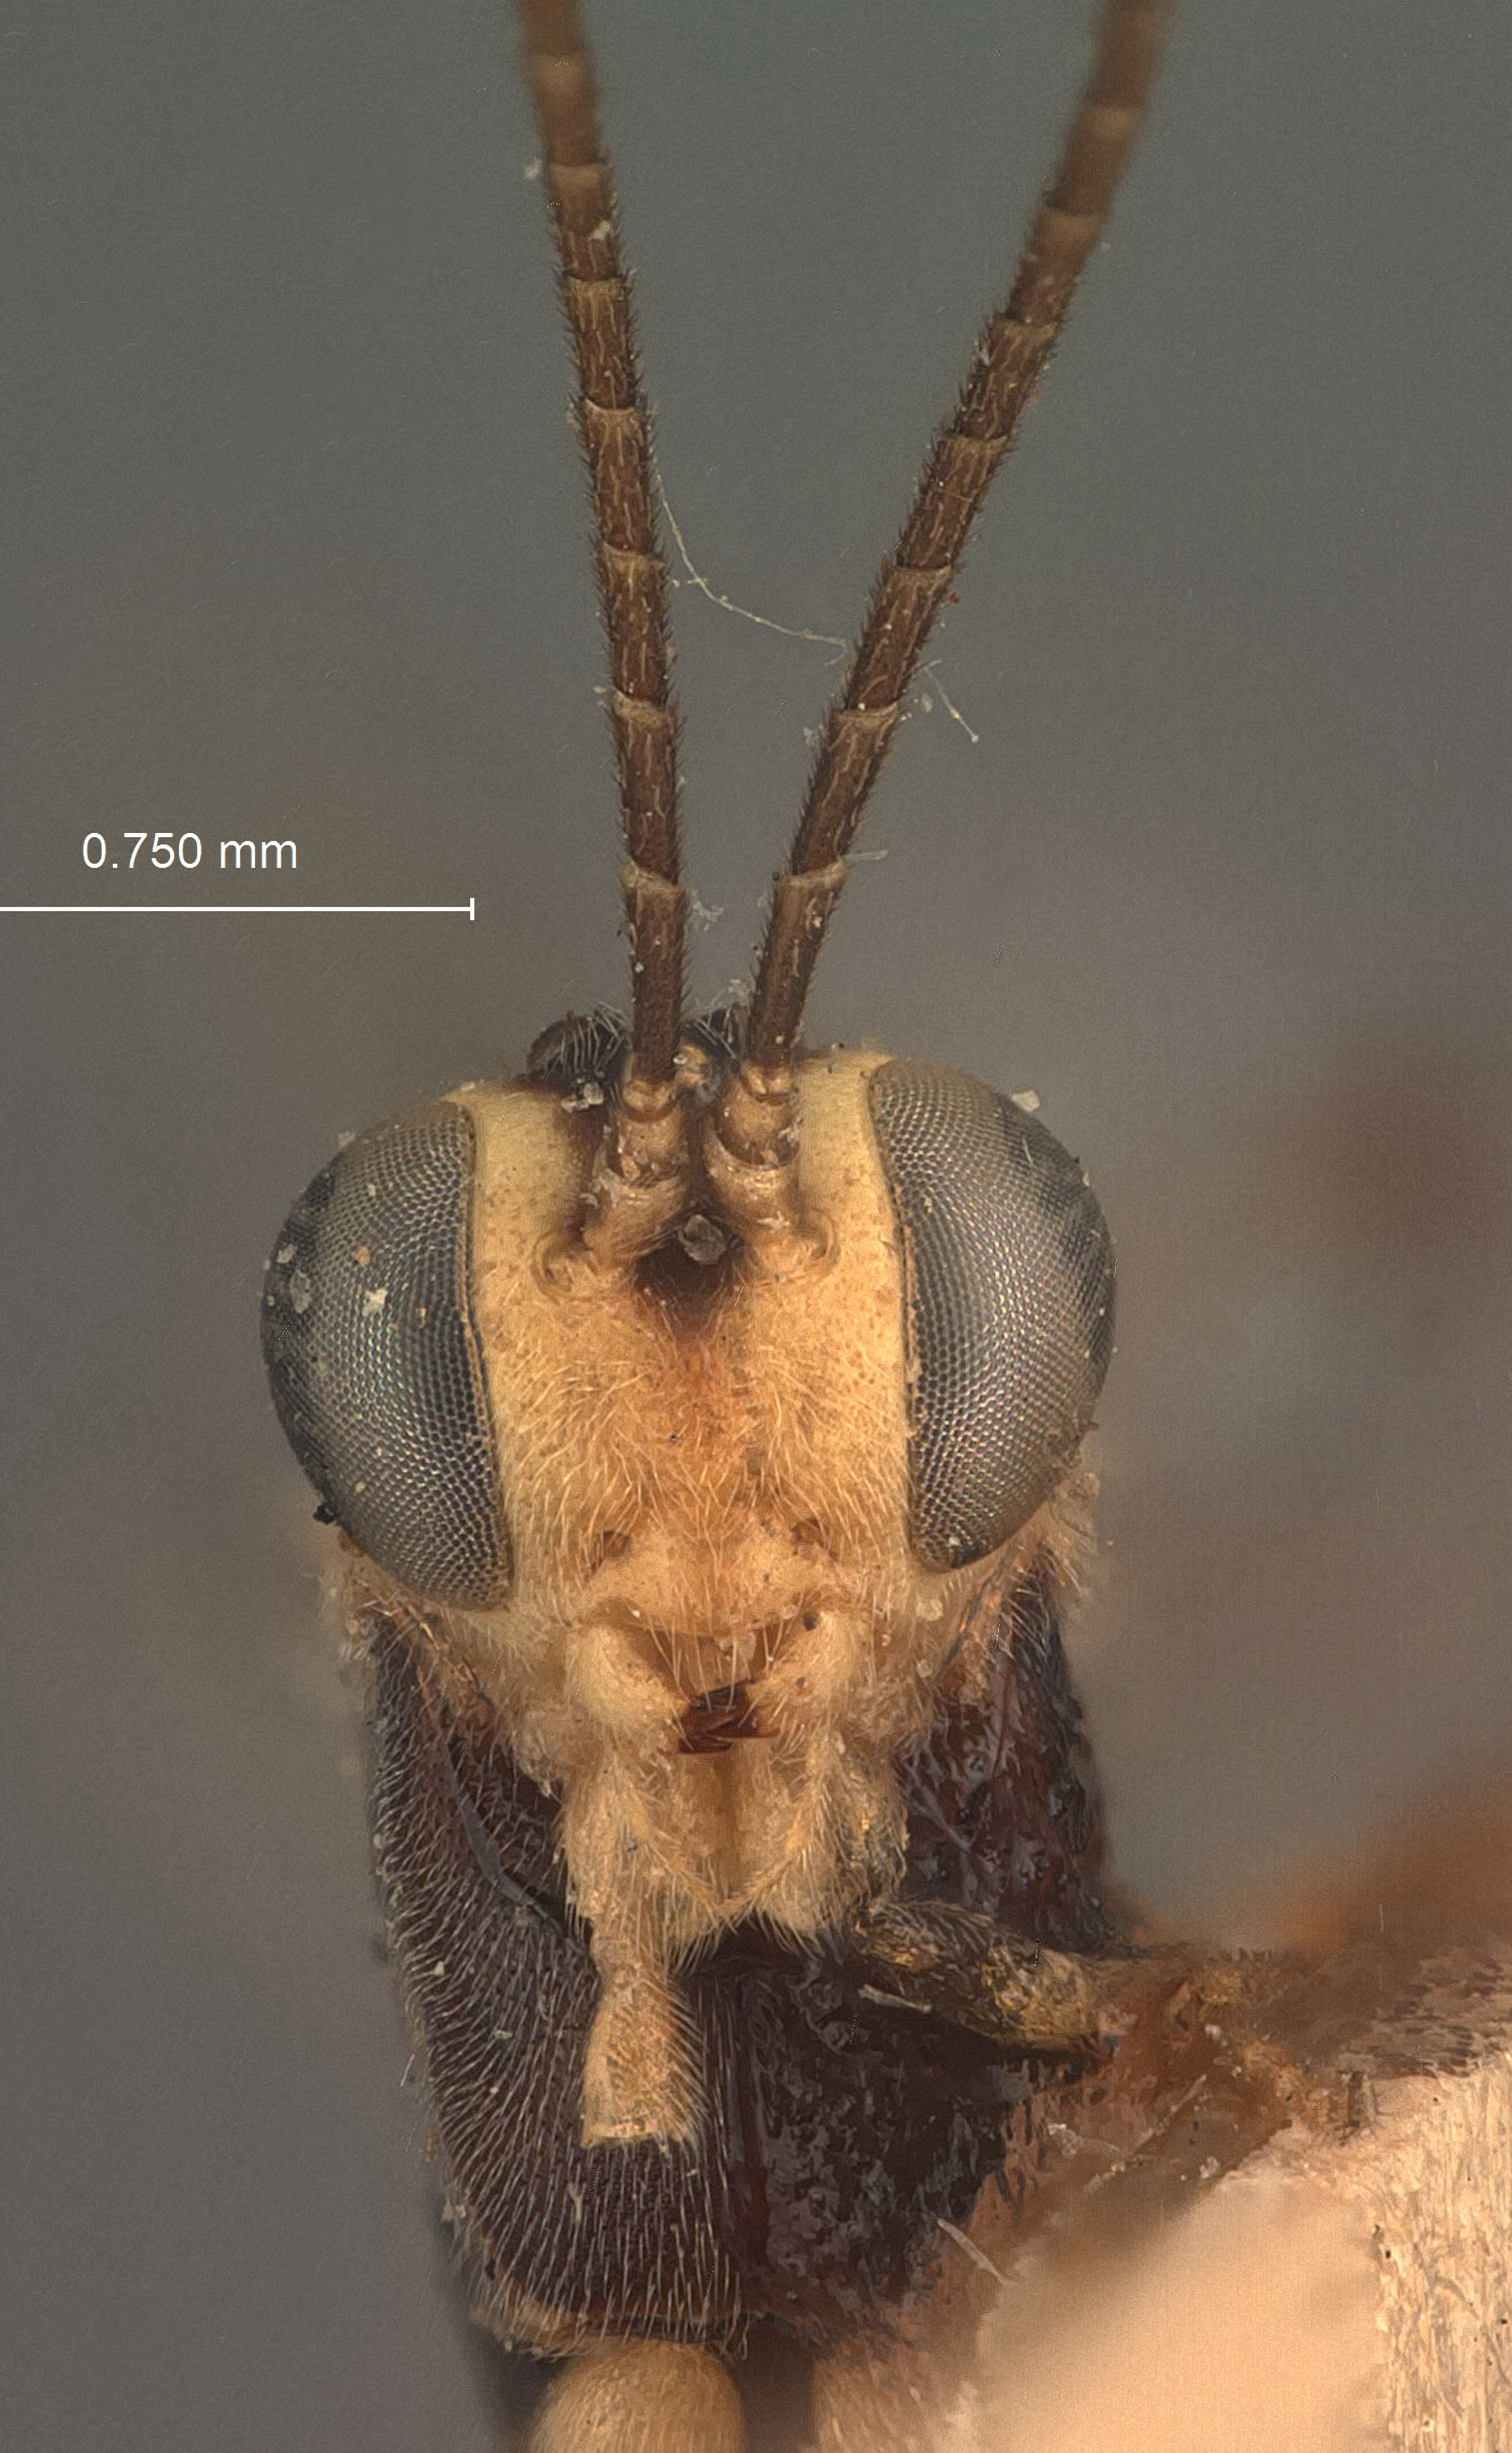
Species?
Cremastus plesius
